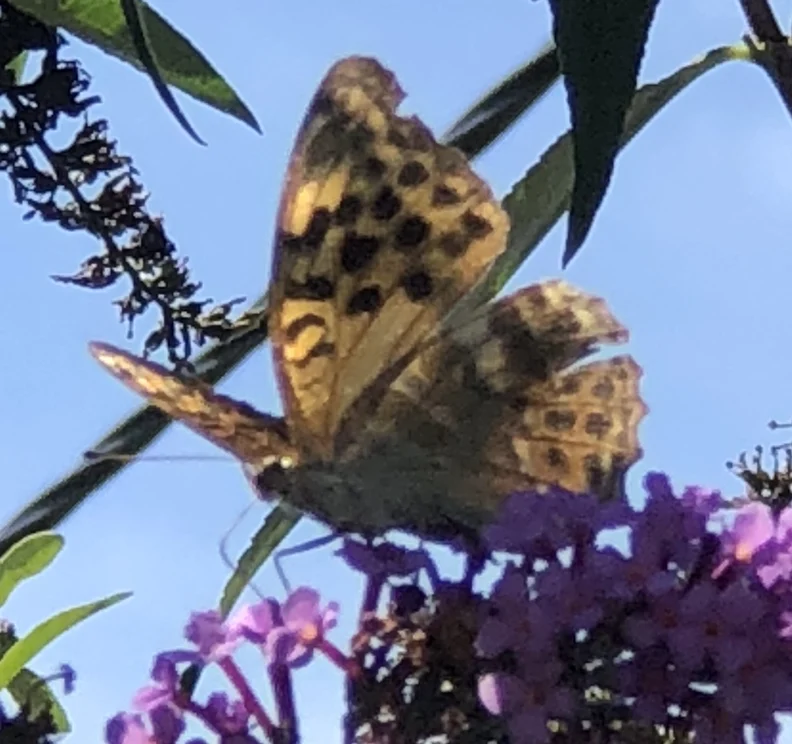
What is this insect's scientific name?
Argynnis paphia
